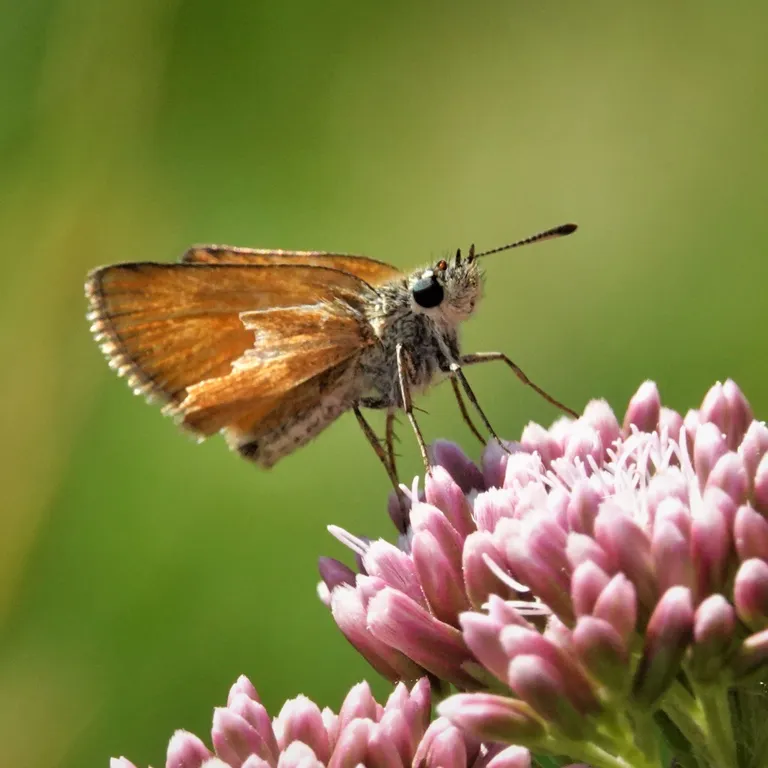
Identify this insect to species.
Thymelicus sylvestris
